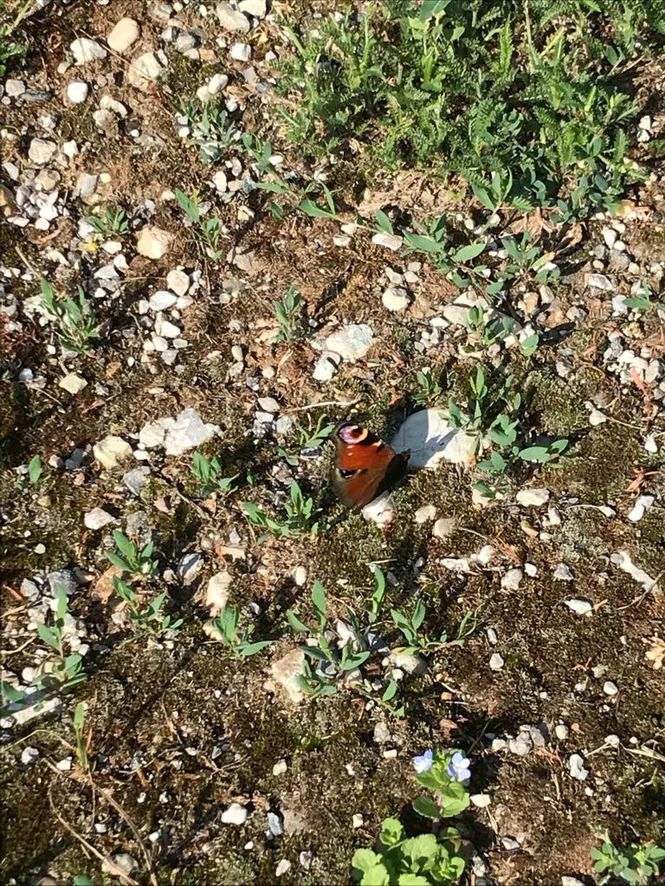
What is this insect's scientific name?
Aglais io
